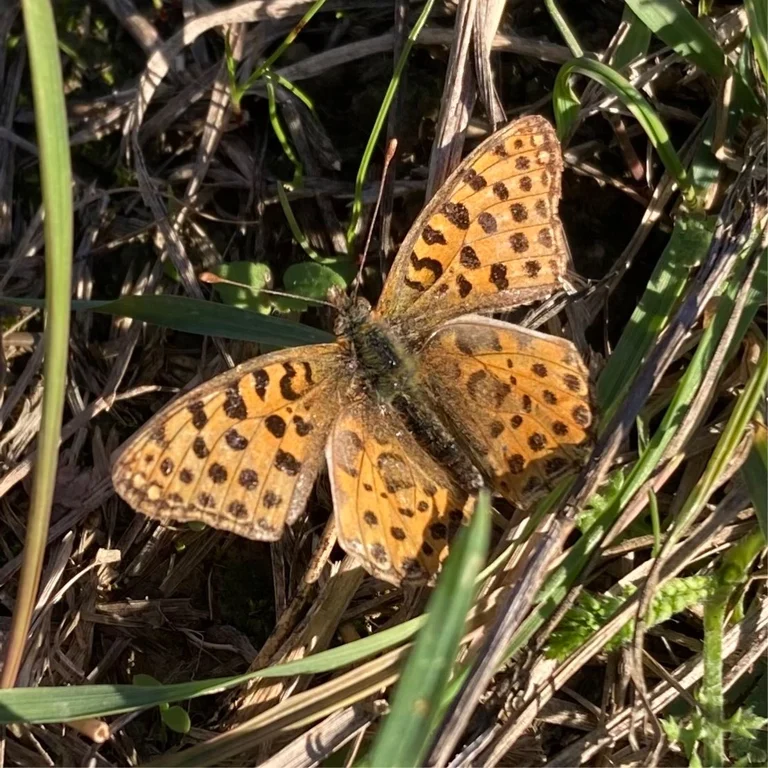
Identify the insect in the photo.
Issoria lathonia
